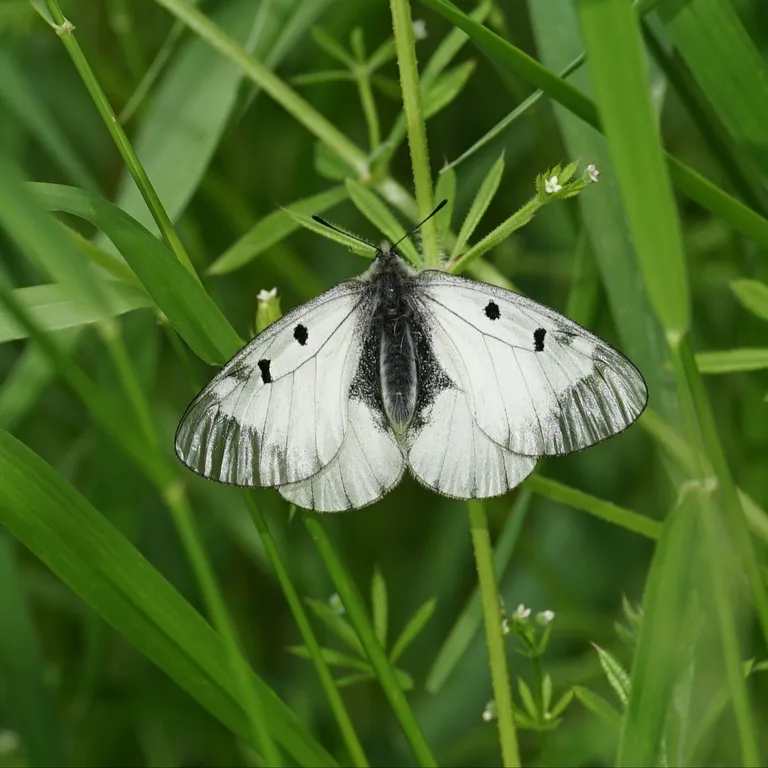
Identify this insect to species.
Parnassius mnemosyne
